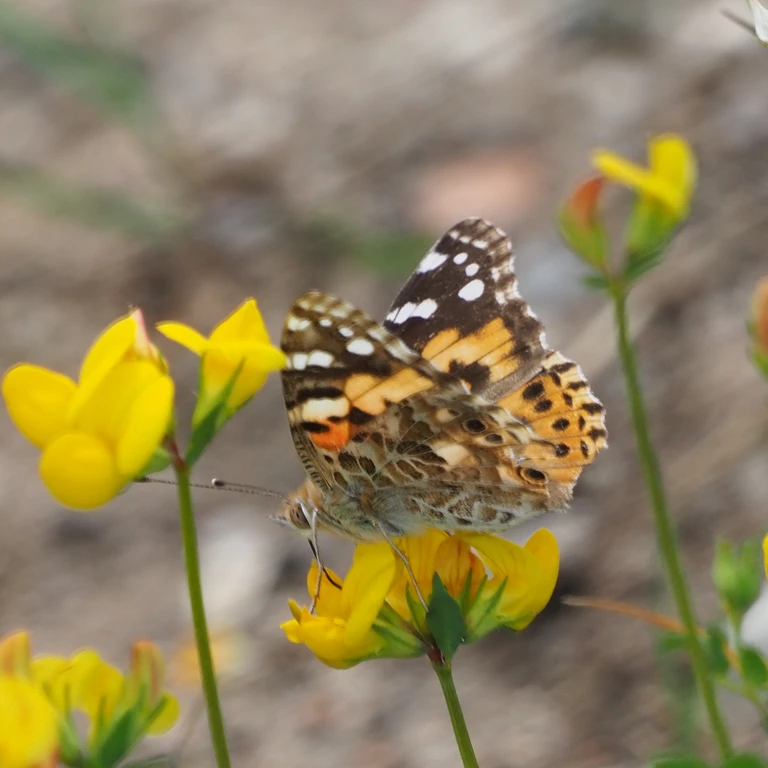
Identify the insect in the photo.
Vanessa cardui
